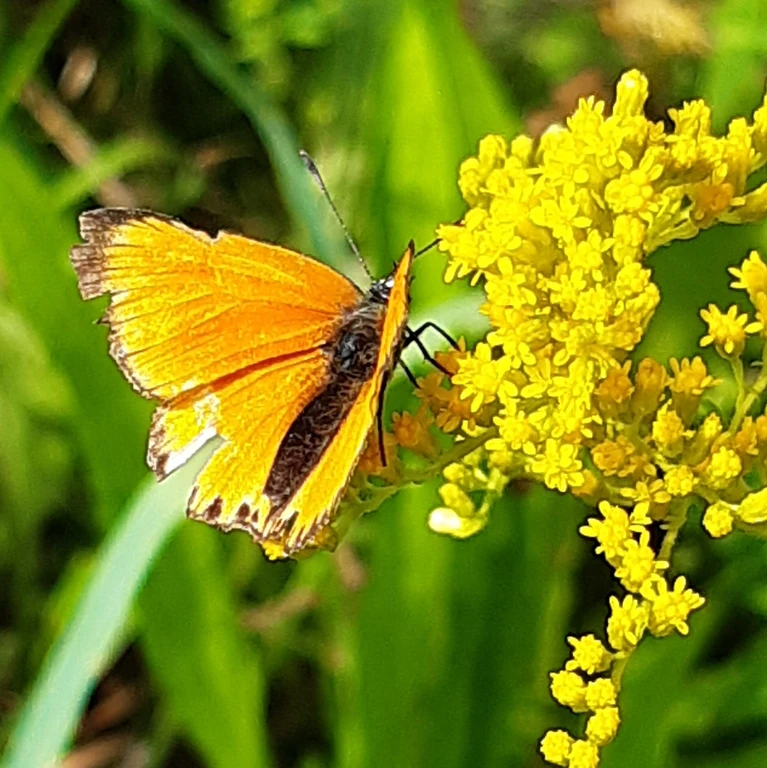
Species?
Lycaena virgaureae
